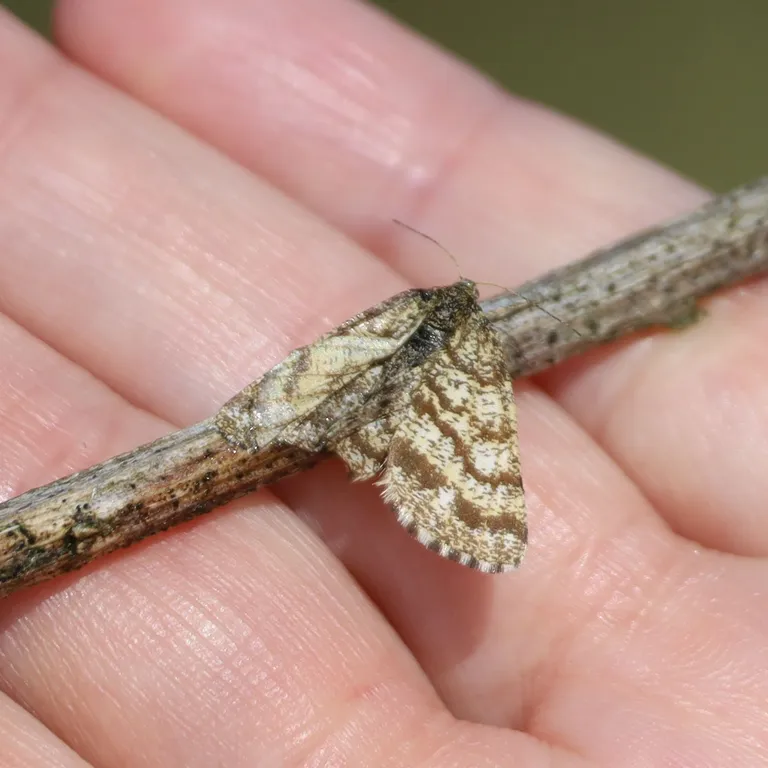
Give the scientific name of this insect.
Ematurga atomaria
